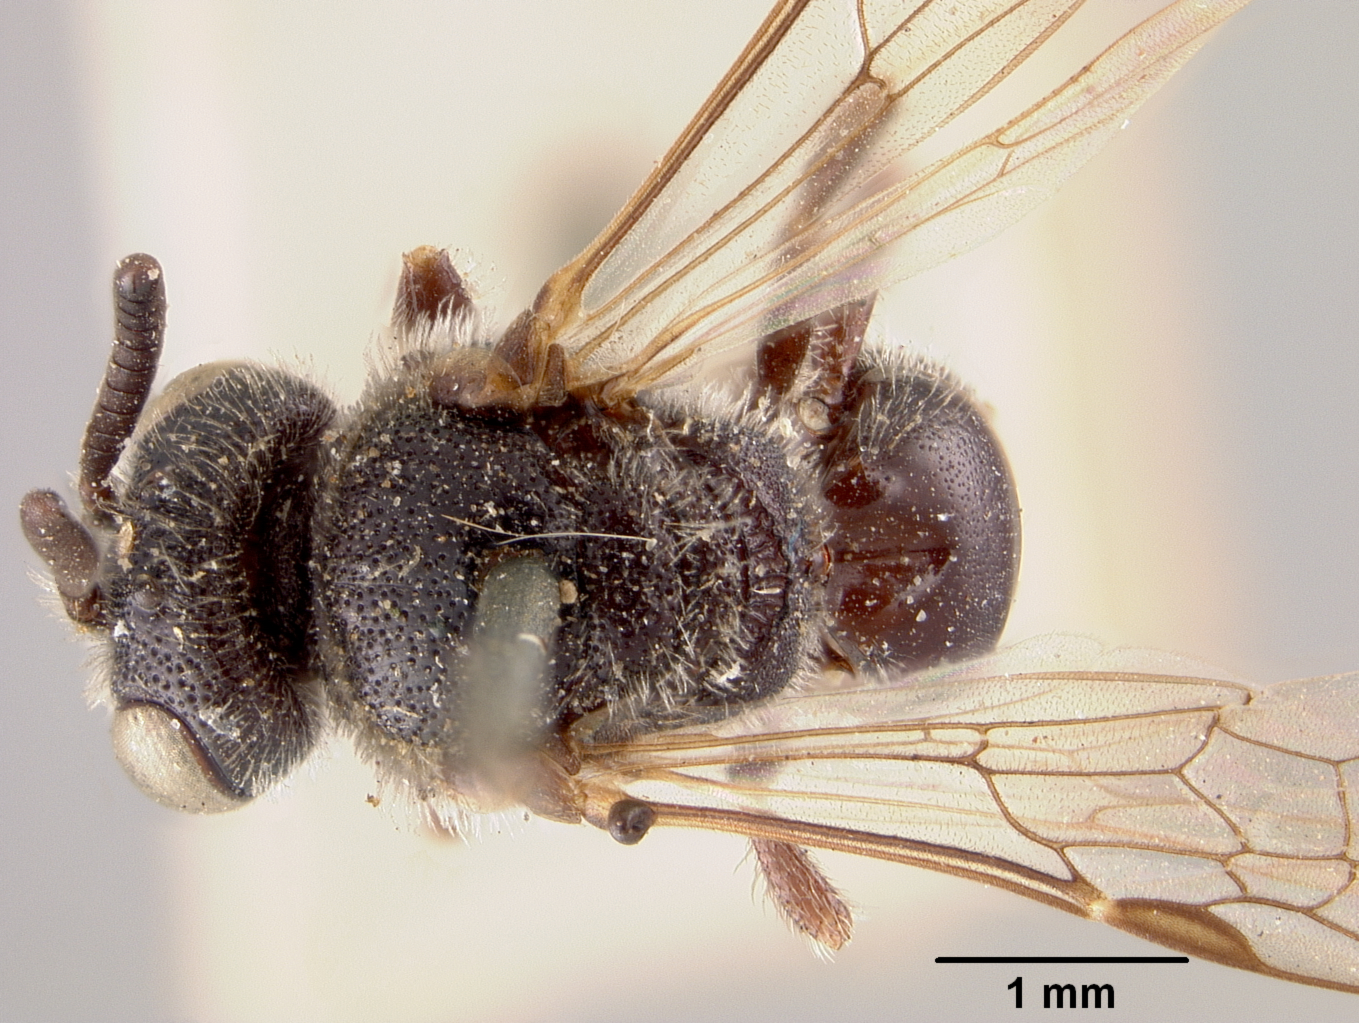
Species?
Panurgus picipes
